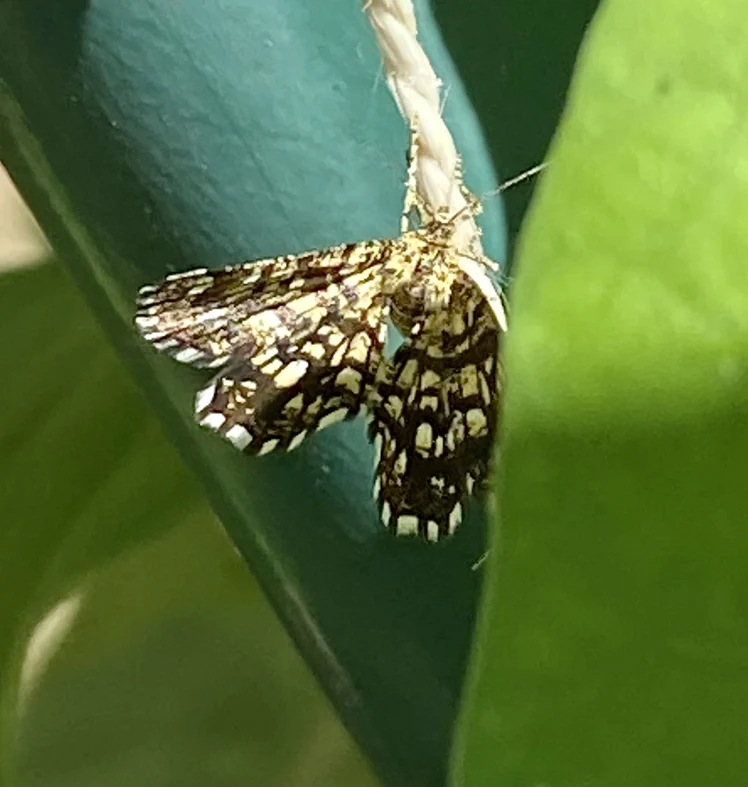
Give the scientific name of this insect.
Chiasmia clathrata
